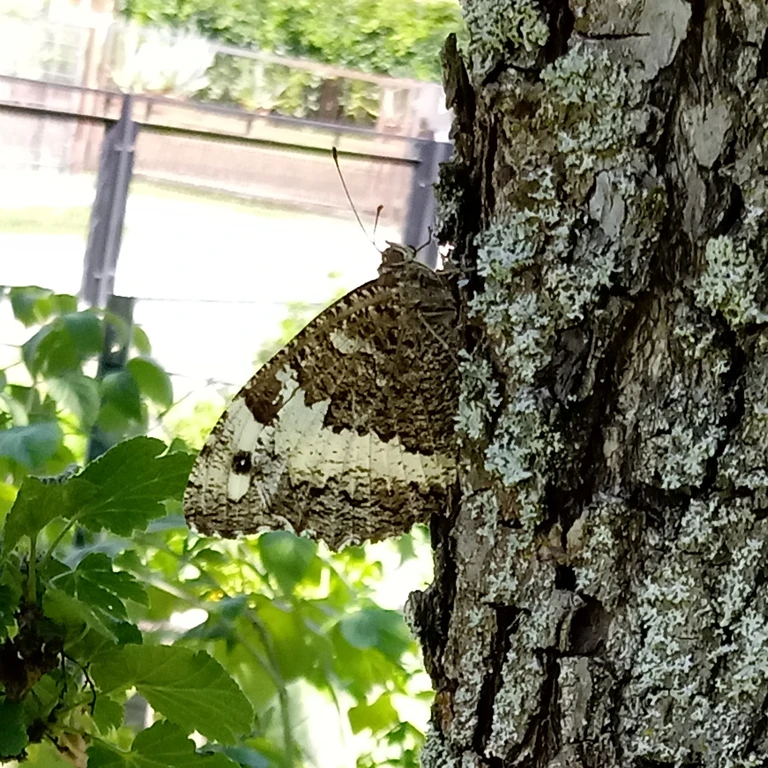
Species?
Brintesia circe
